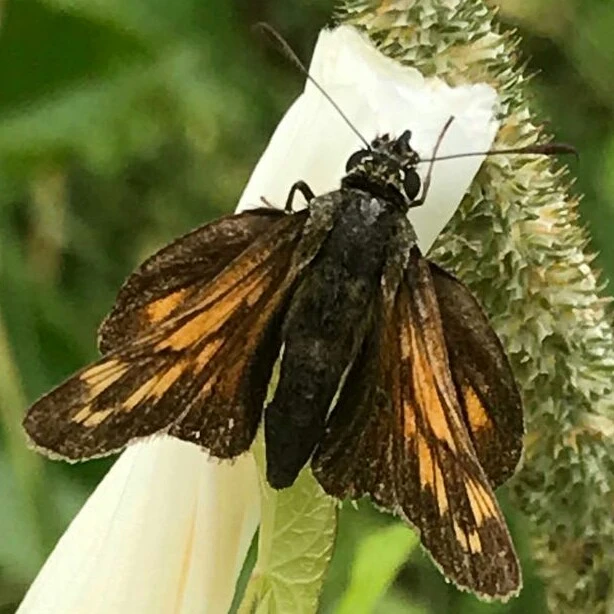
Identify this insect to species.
Ochlodes sylvanus (also Ochlodes venata)
